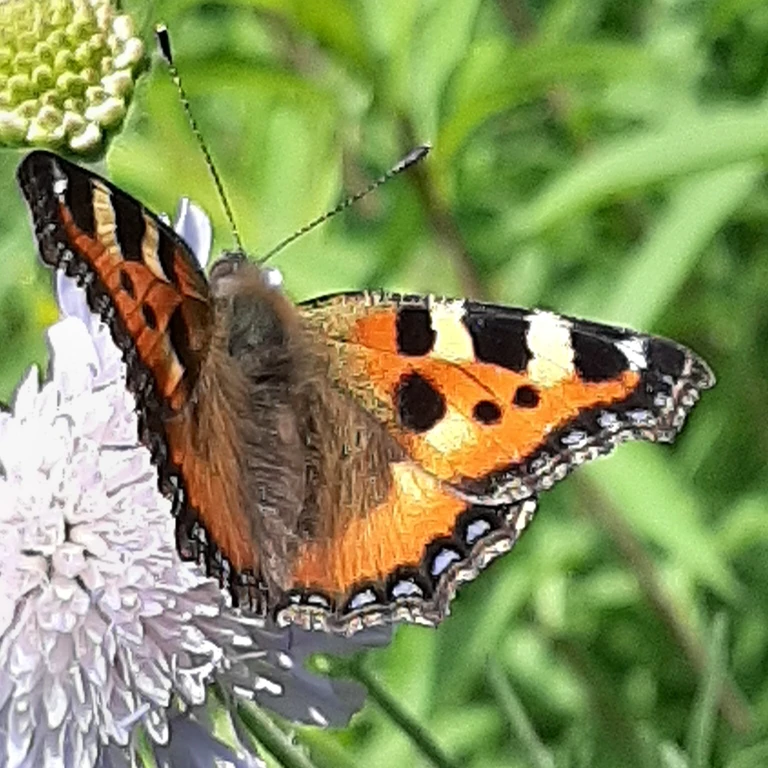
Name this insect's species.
Aglais urticae
